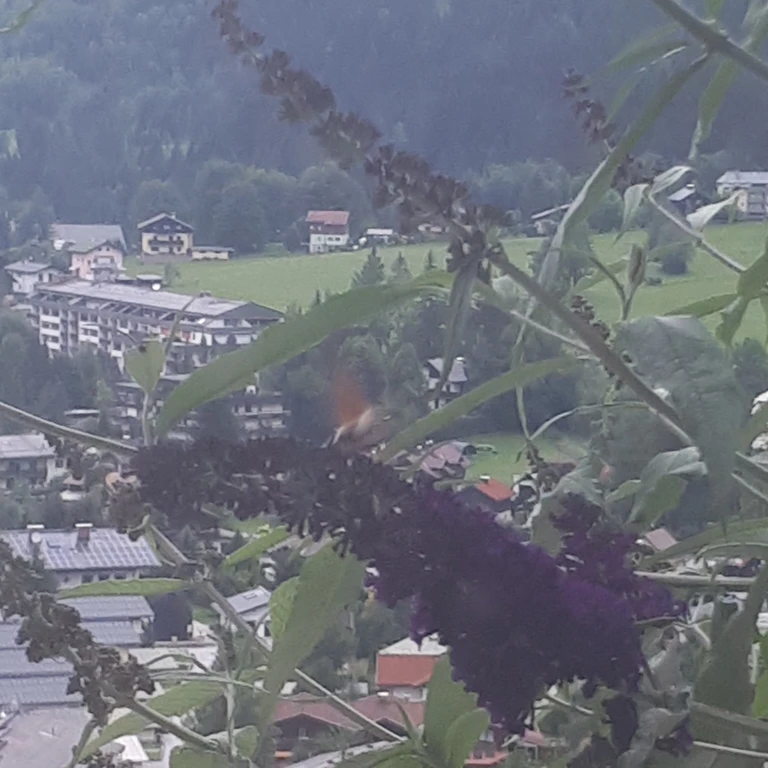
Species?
Macroglossum stellatarum
